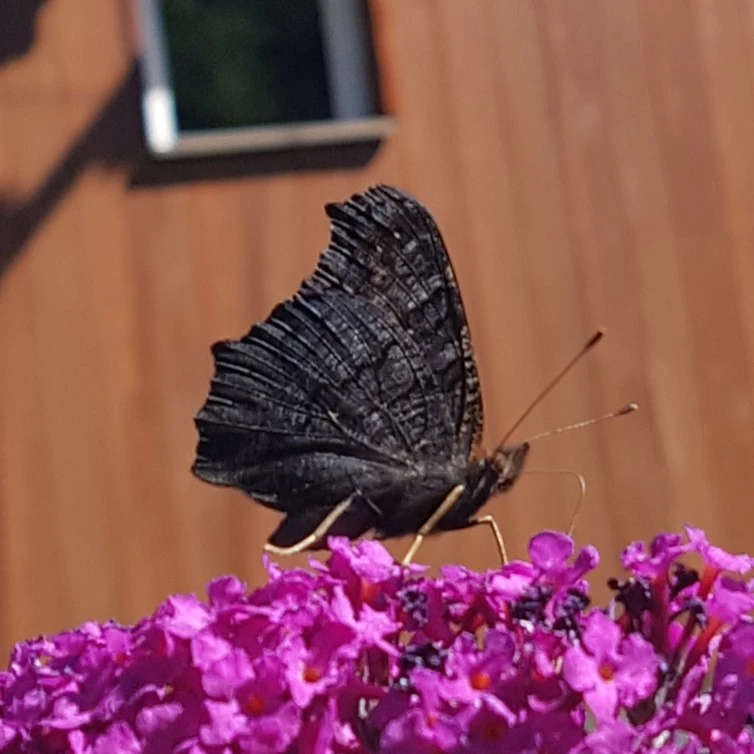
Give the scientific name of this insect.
Aglais io
